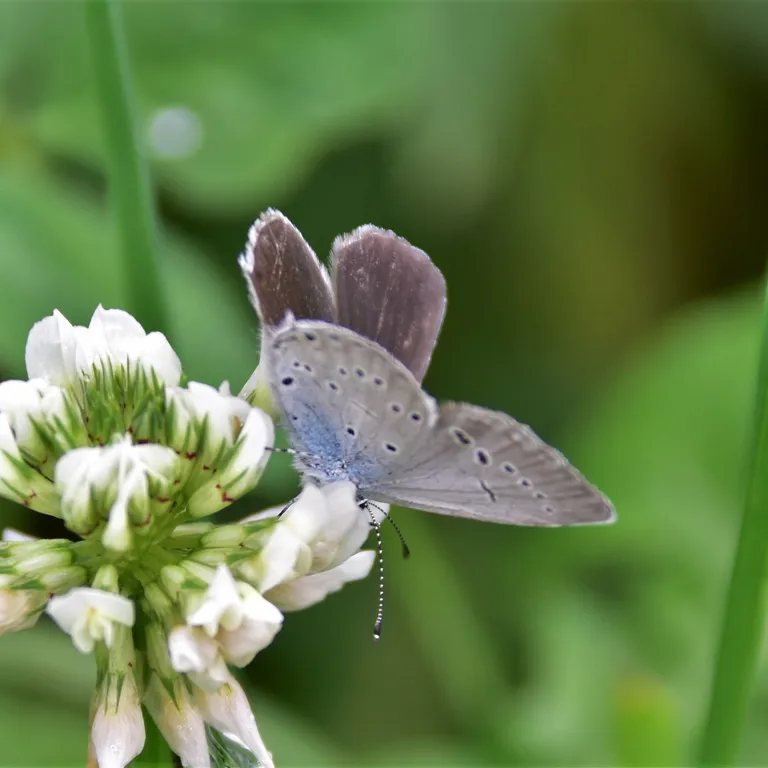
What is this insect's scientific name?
Cupido decolorata (also Elkalyce decolorata)
